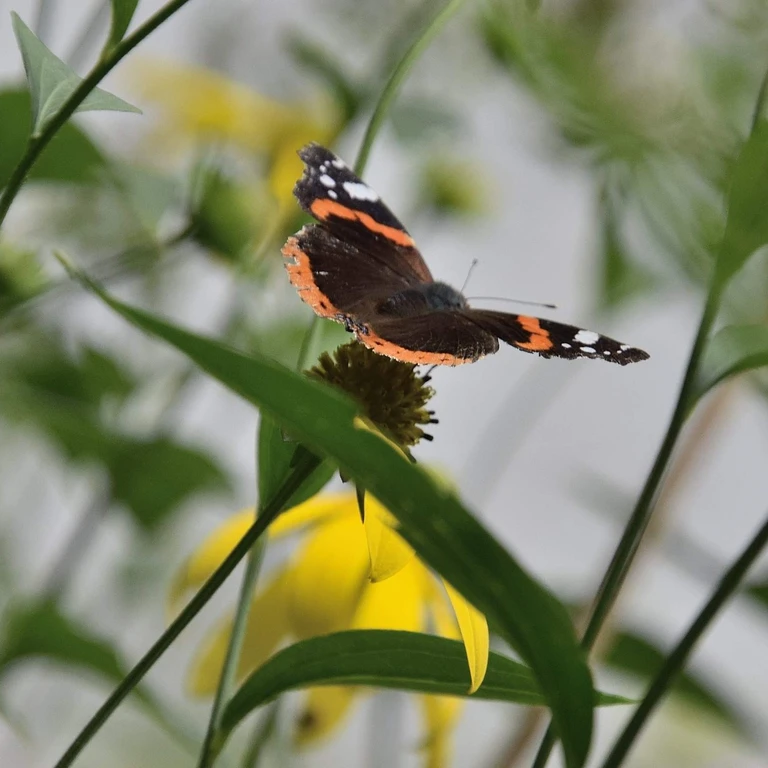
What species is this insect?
Vanessa atalanta
